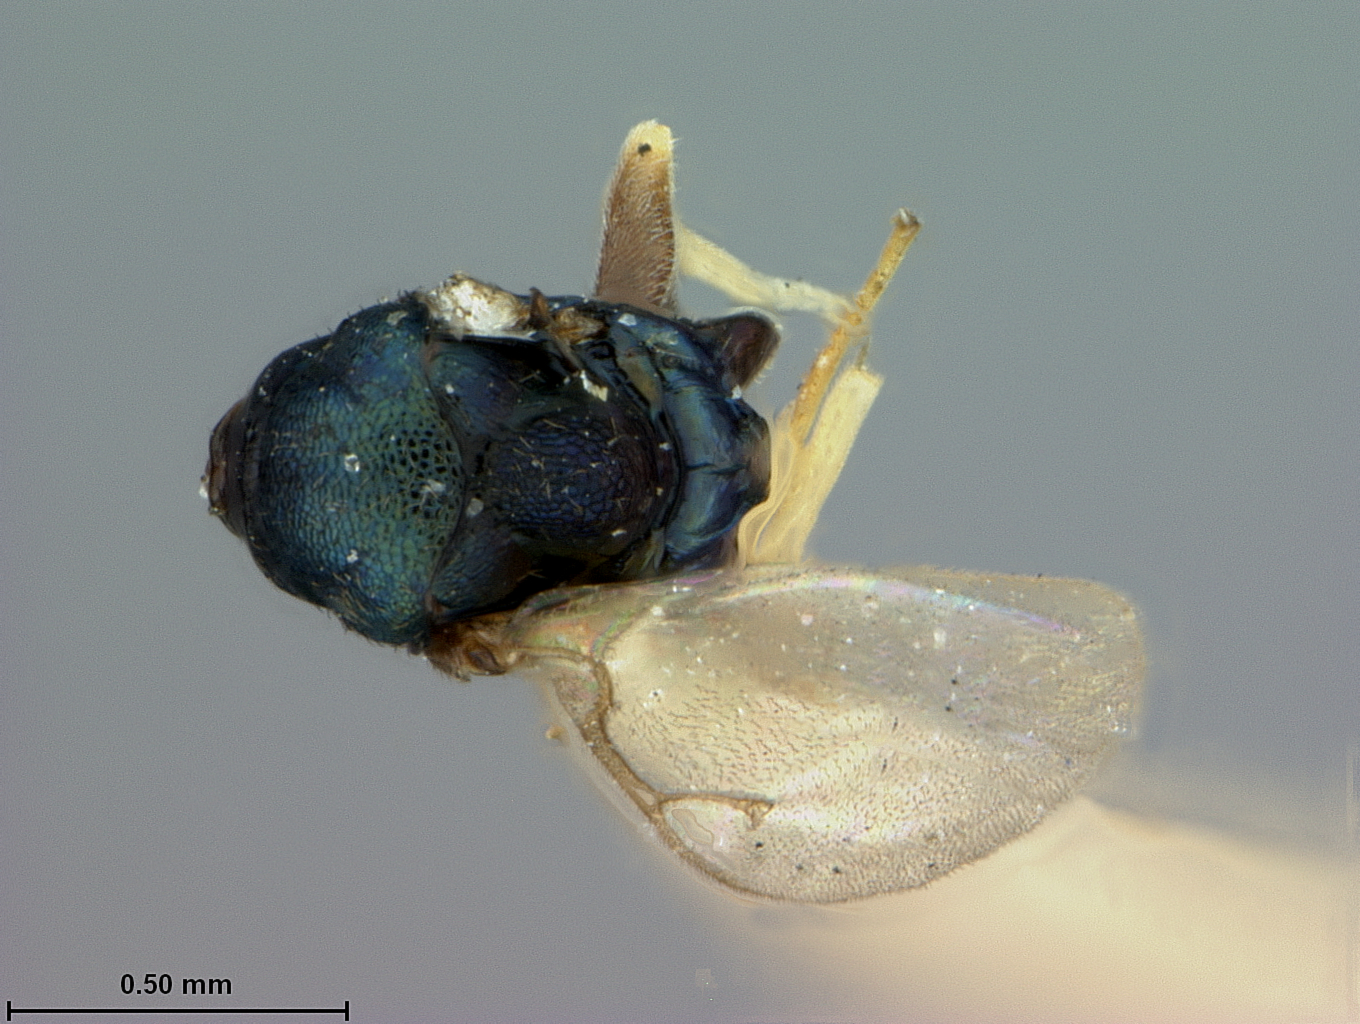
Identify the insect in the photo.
Epipteromalus algonquinensis
